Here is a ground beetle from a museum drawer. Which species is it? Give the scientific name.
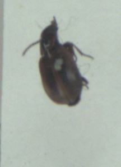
Dicheirotrichus cognatus
